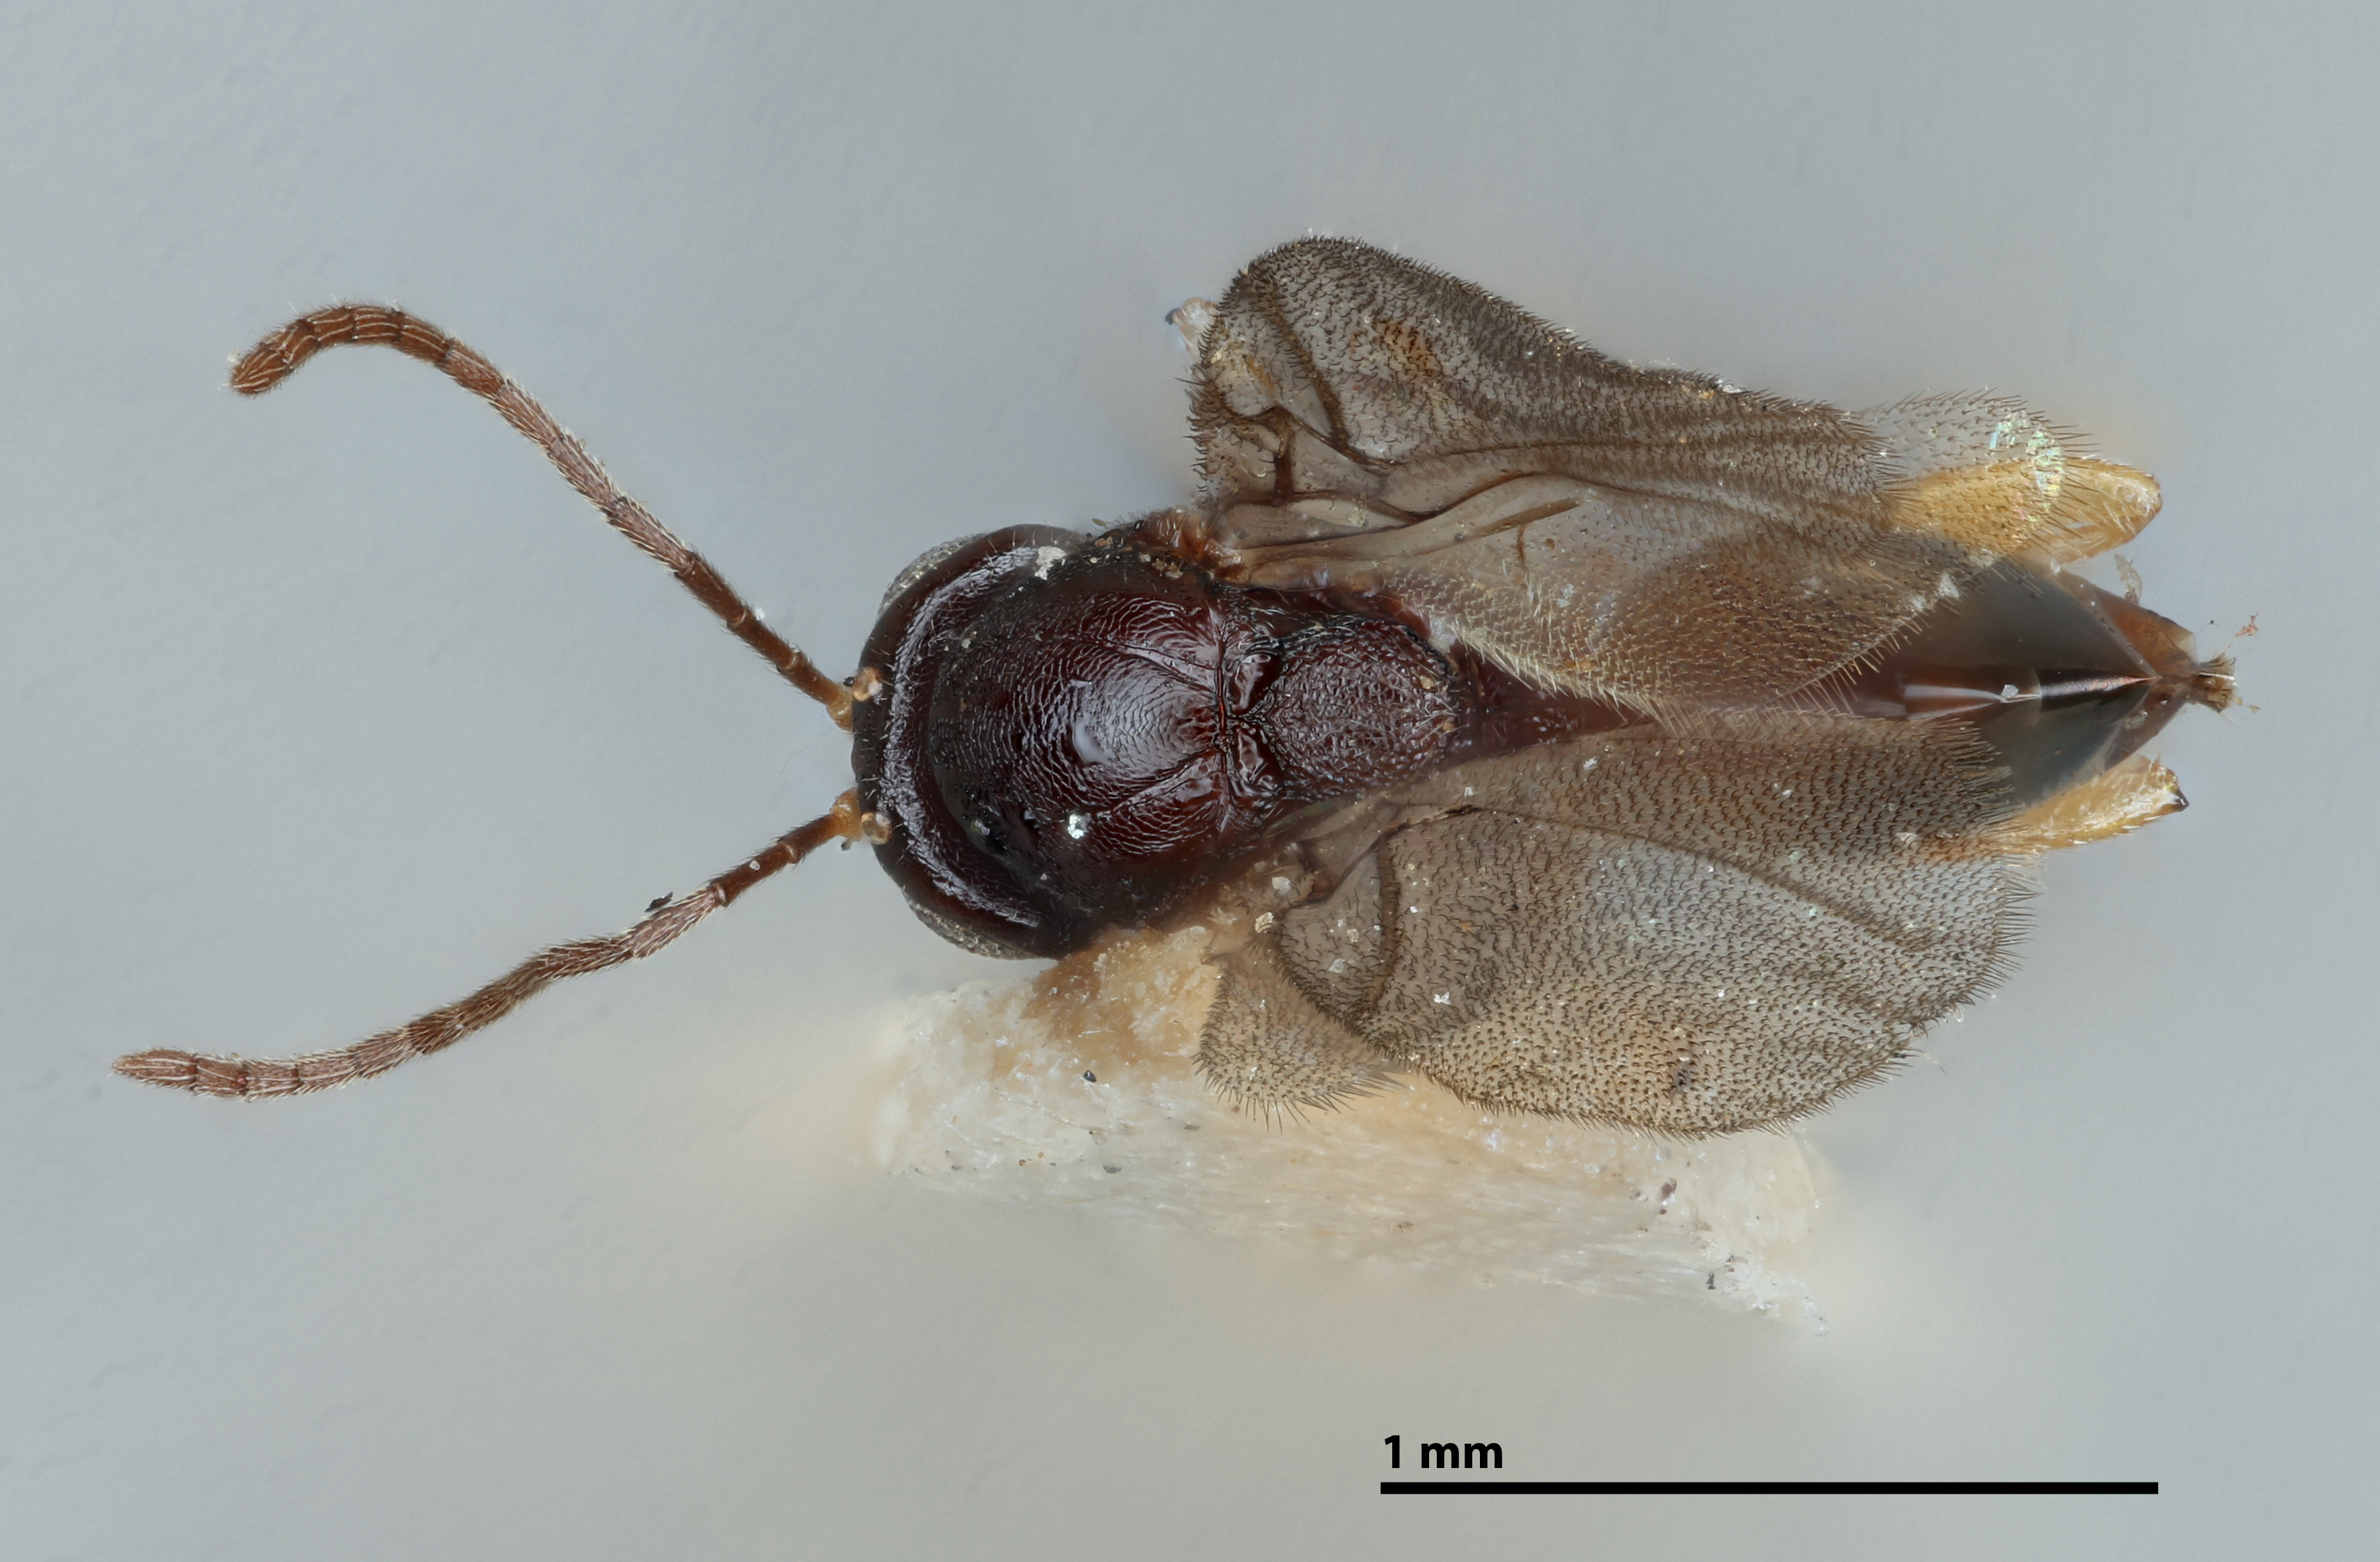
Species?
Plagiotrochus suberi
